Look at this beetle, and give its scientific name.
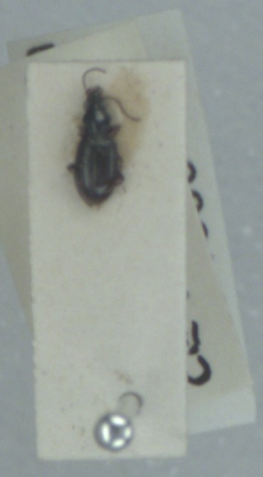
Bembidion minimum
